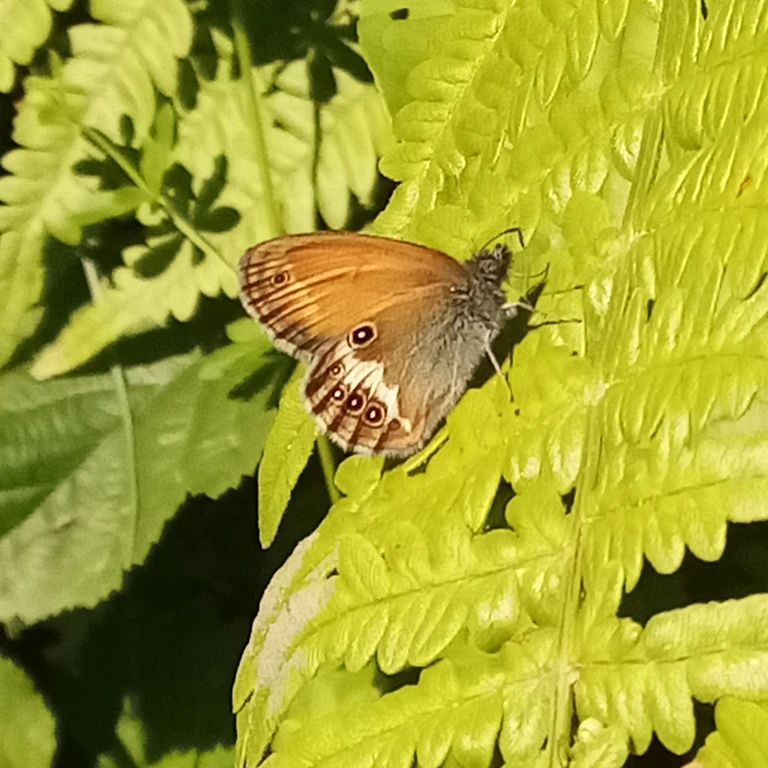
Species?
Coenonympha arcania
